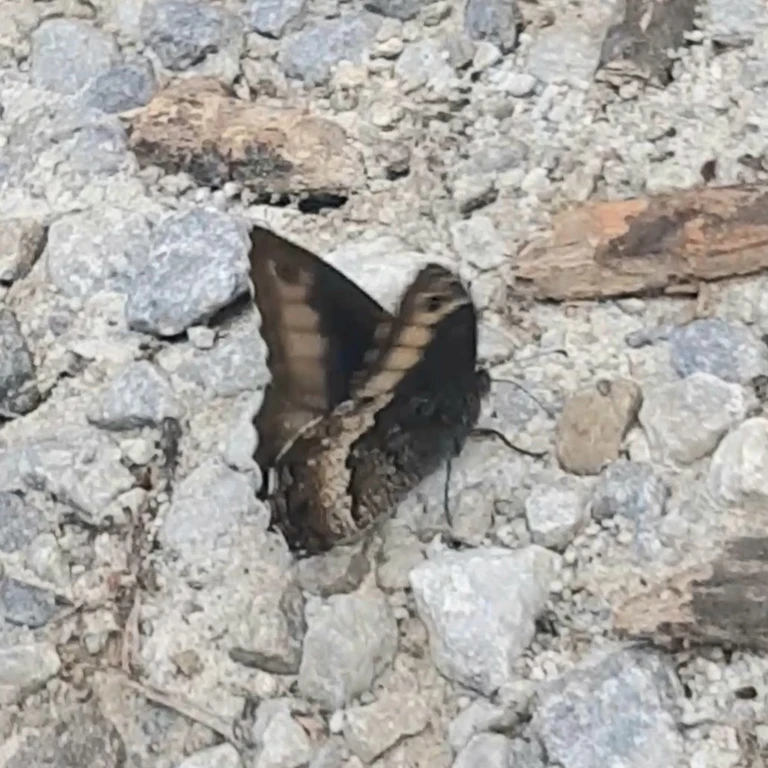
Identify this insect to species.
Hipparchia fagi
